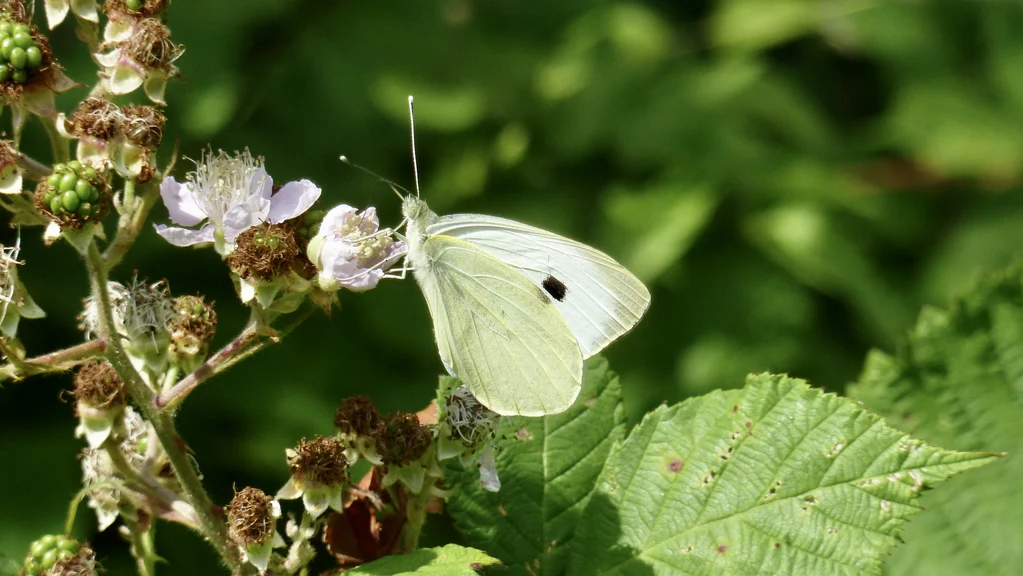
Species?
Pieris brassicae
